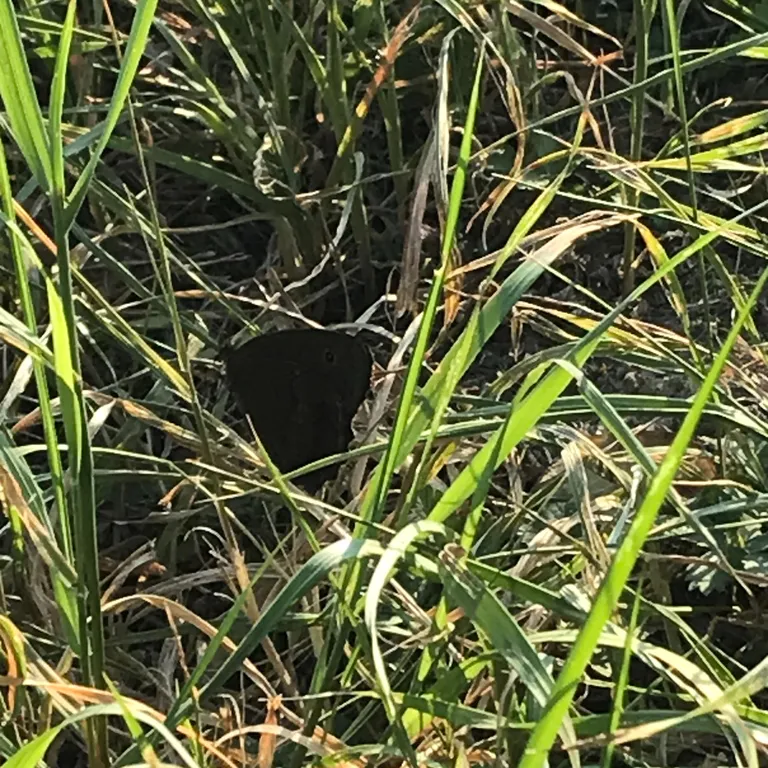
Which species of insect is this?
Minois dryas
